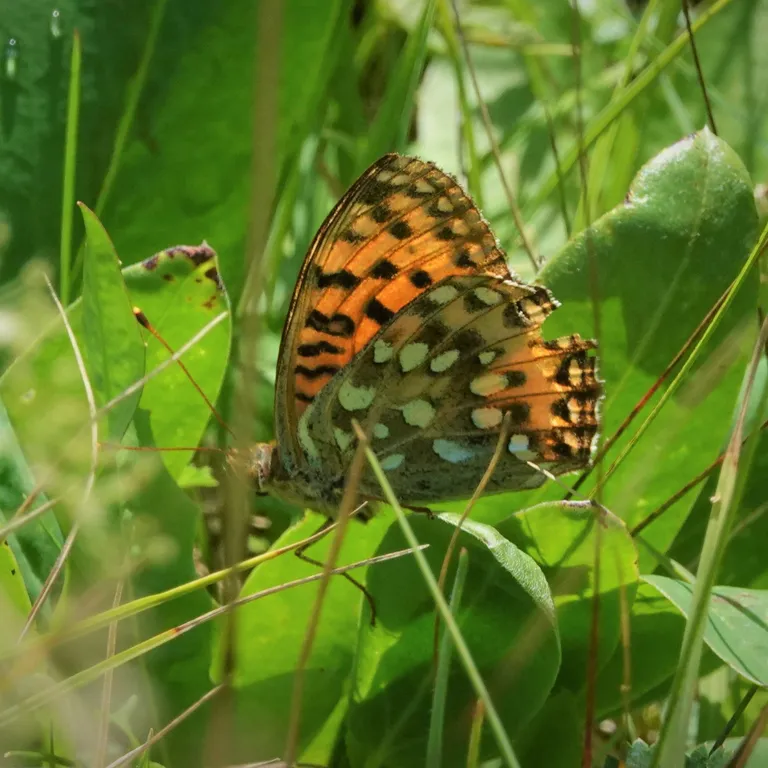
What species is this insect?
Speyeria aglaja
